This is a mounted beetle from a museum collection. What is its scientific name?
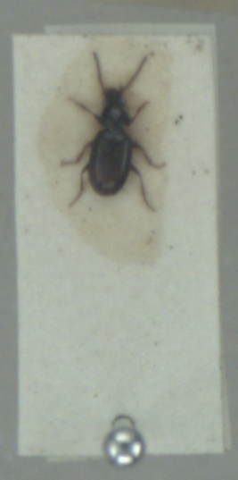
Bembidion normannum
